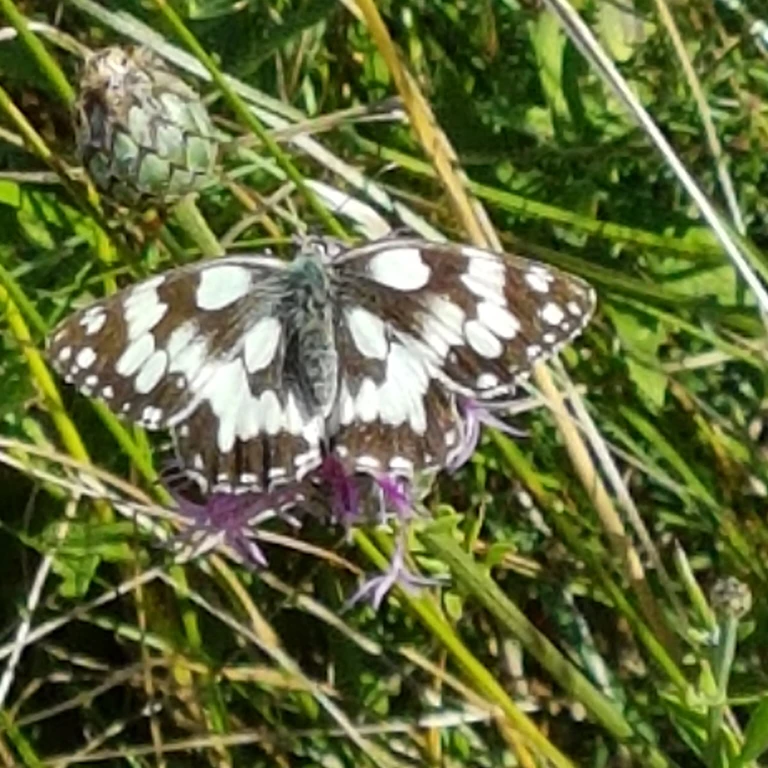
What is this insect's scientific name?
Melanargia galathea
